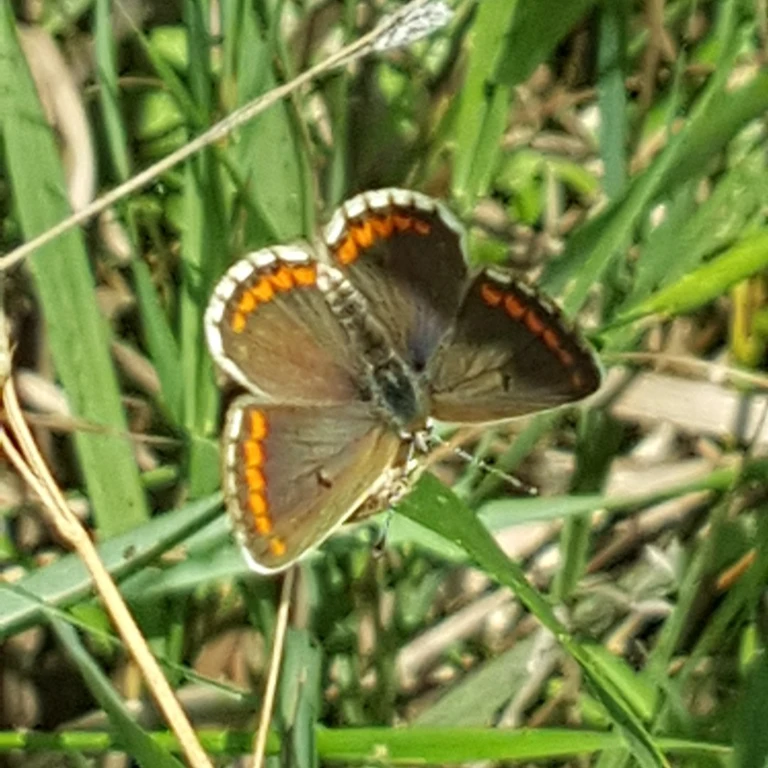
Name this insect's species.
Aricia agestis/artaxerxes
